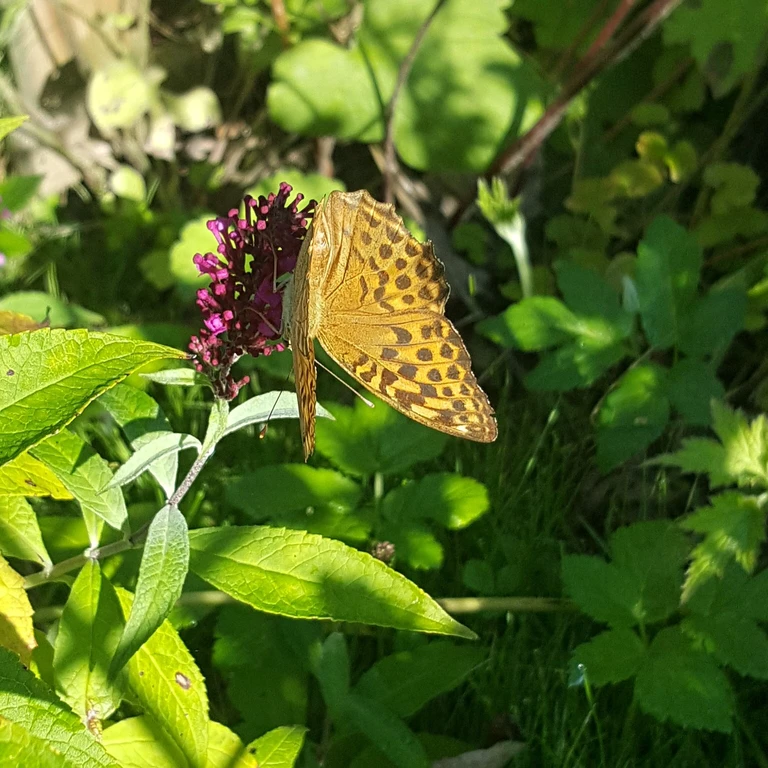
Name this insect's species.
Argynnis paphia
